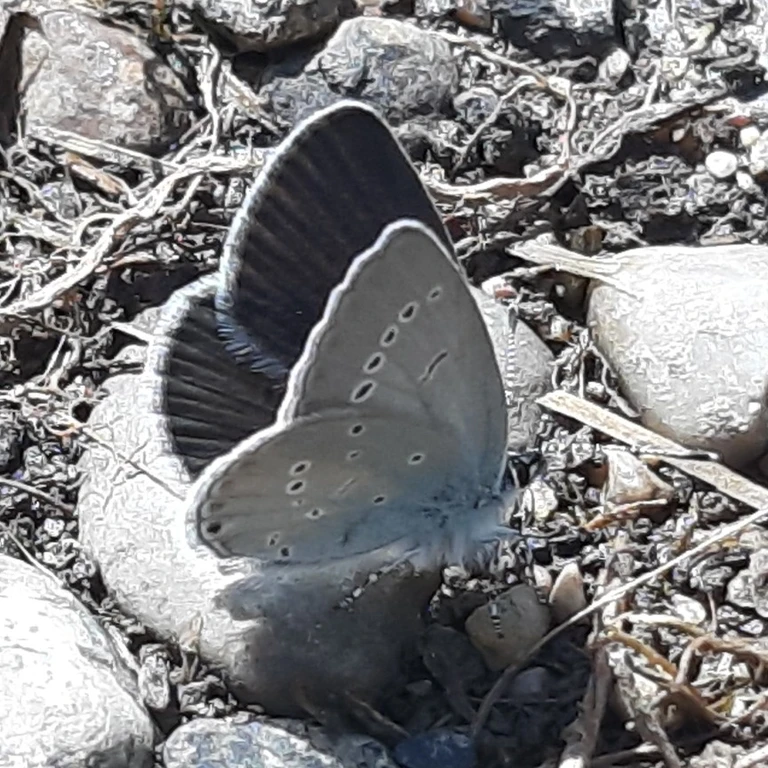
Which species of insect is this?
Cupido minimus
